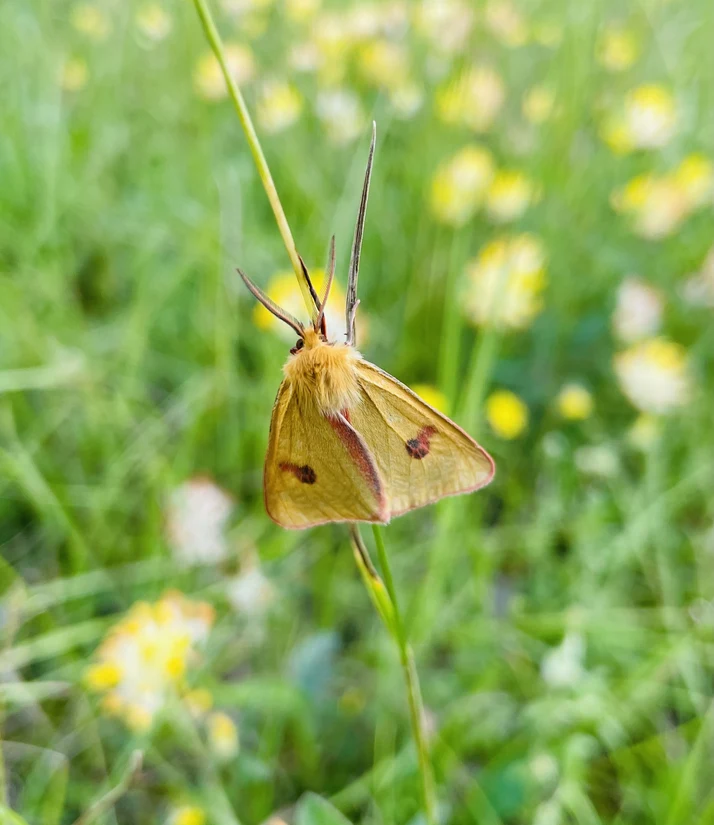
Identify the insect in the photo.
Diacrisia sannio
